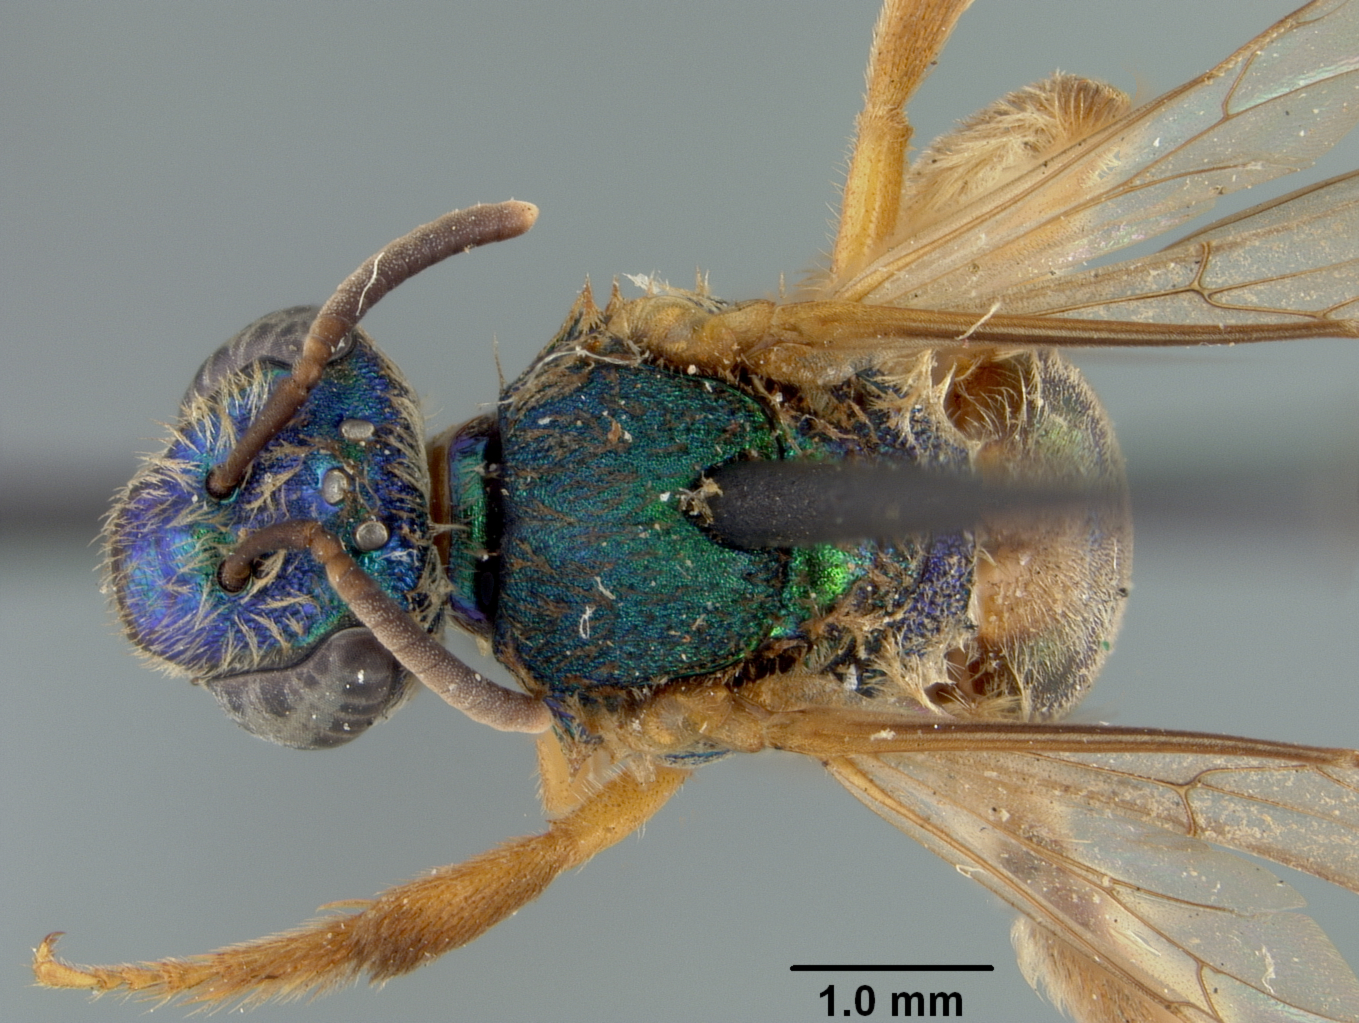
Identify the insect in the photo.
Agapostemon viequesensis
